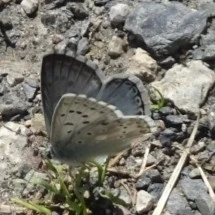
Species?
Lysandra coridon
